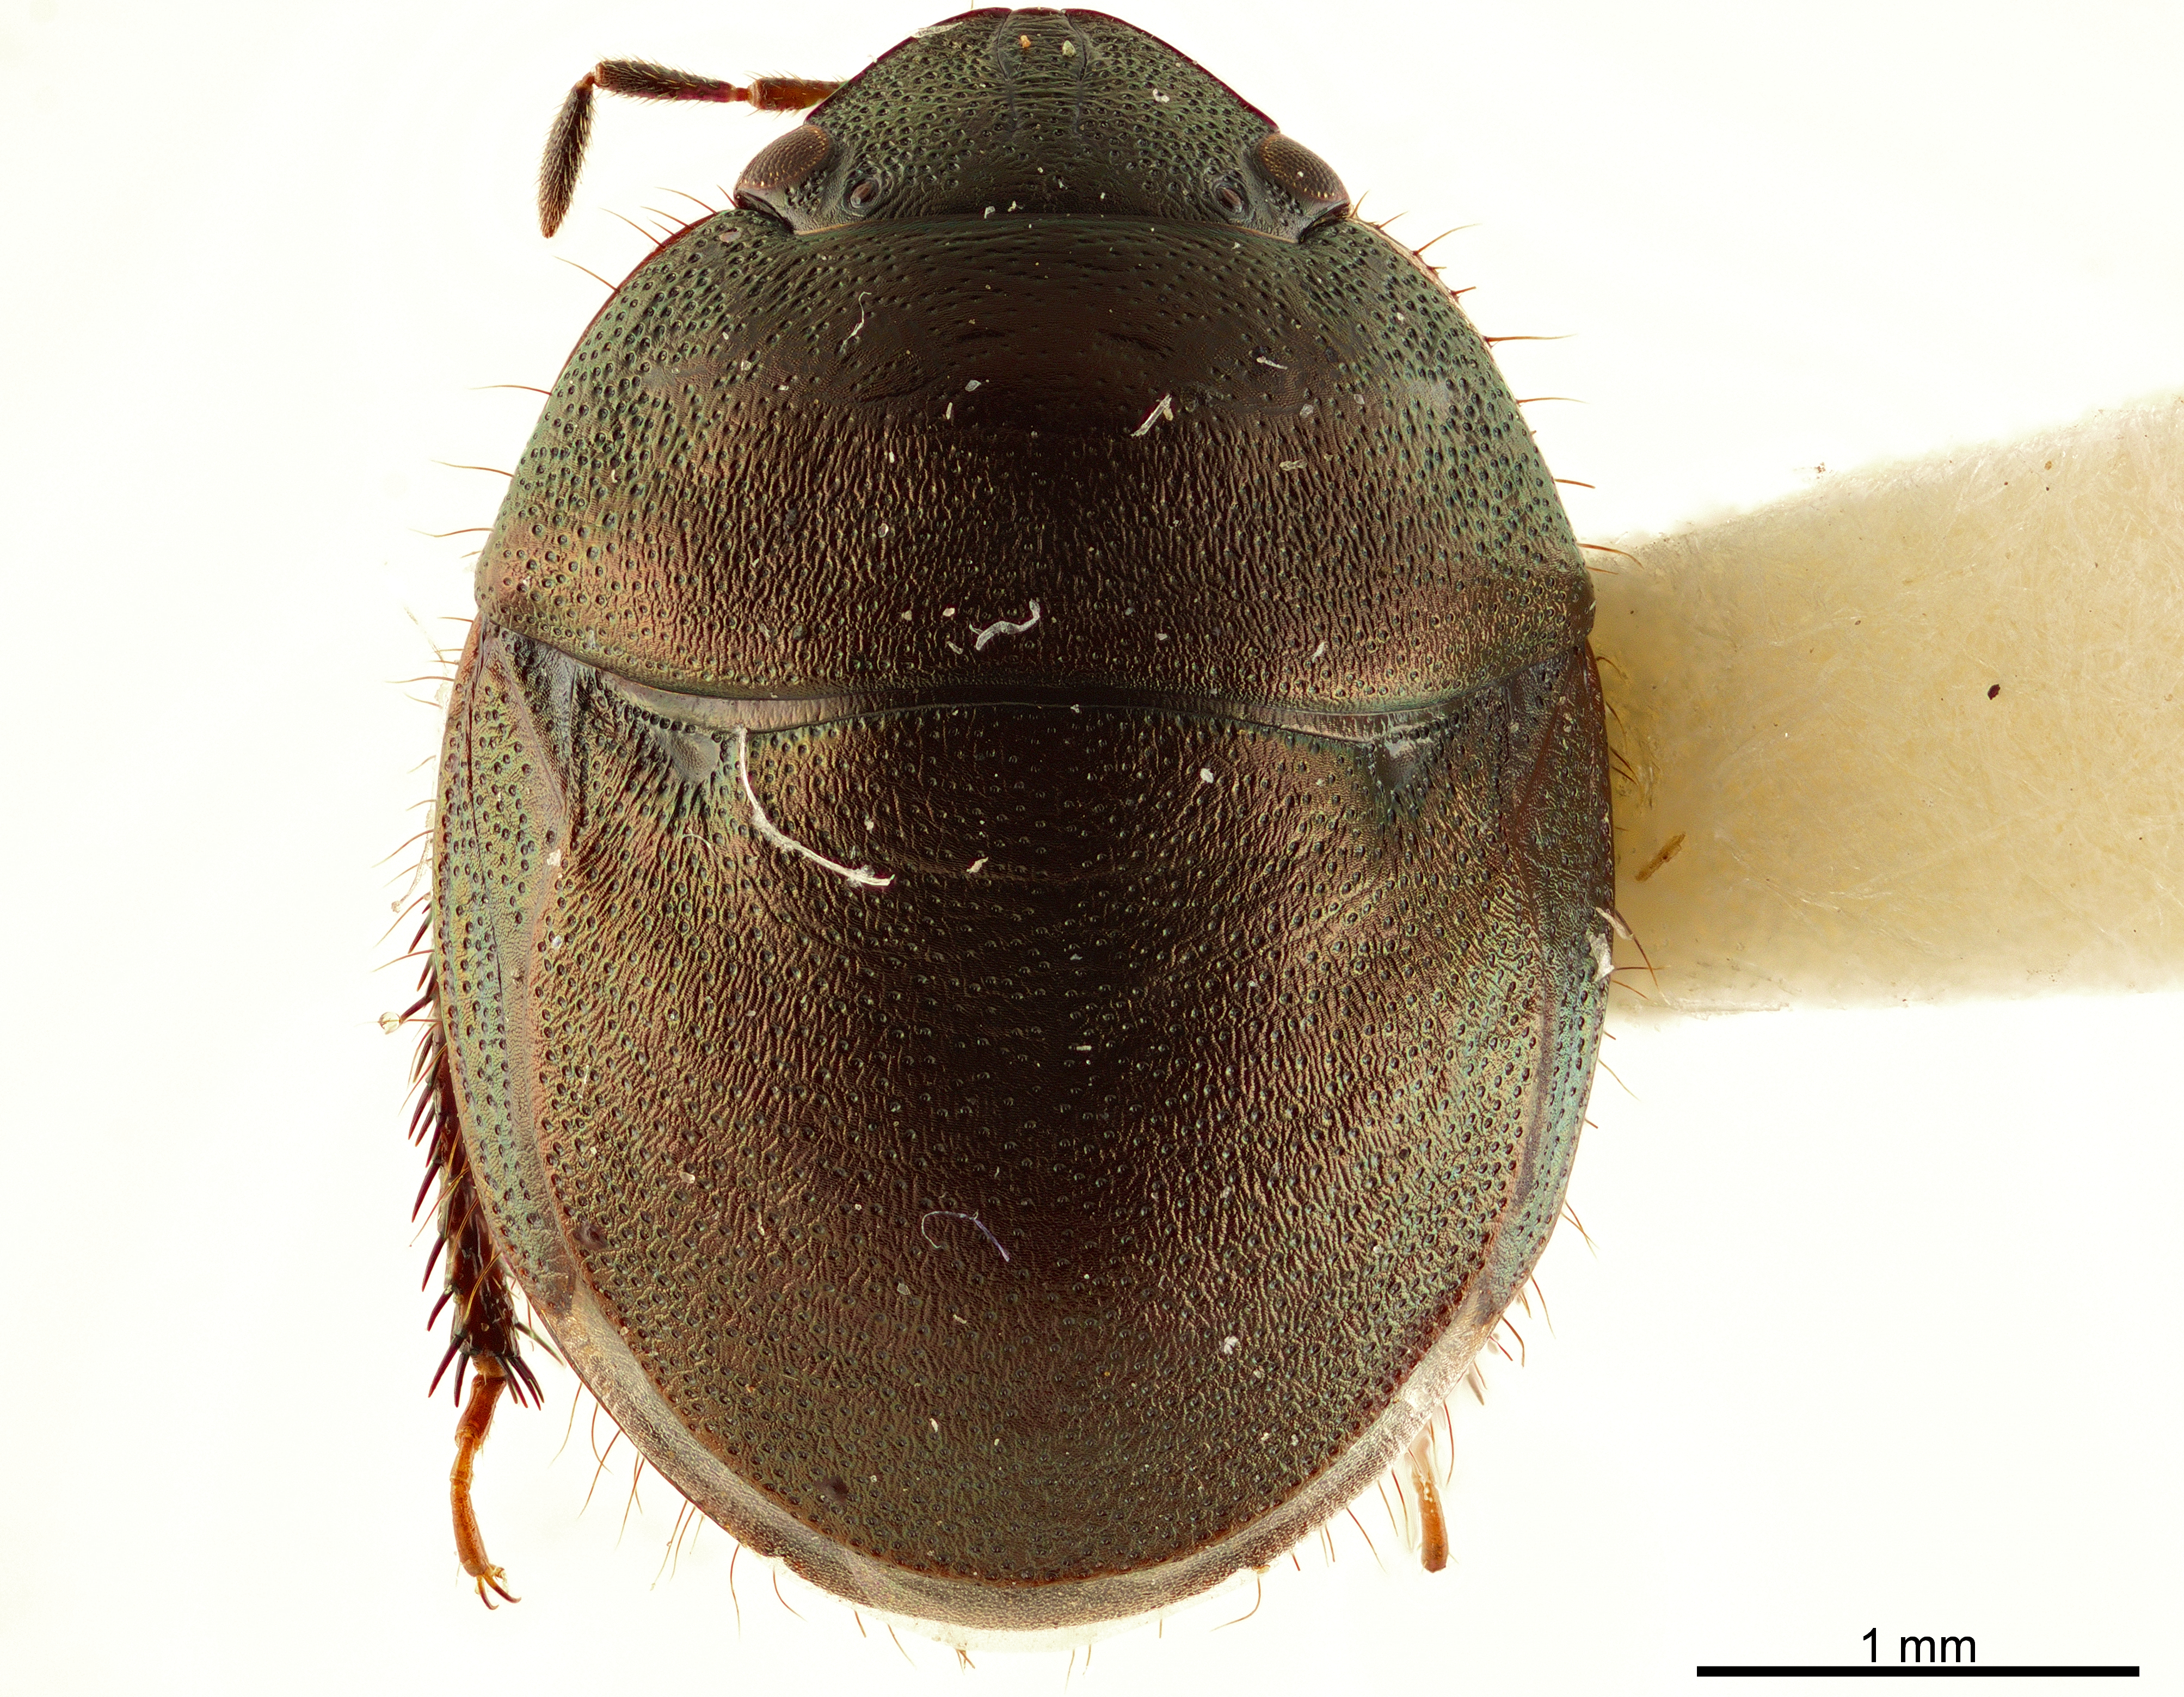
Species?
Cydnoides ciliatus
